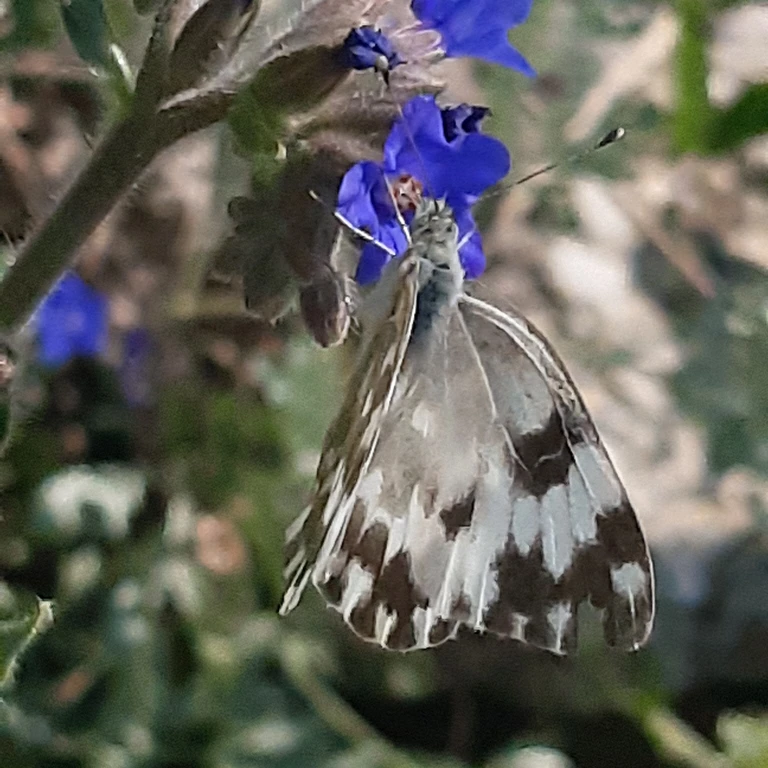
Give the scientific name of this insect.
Pontia edusa
